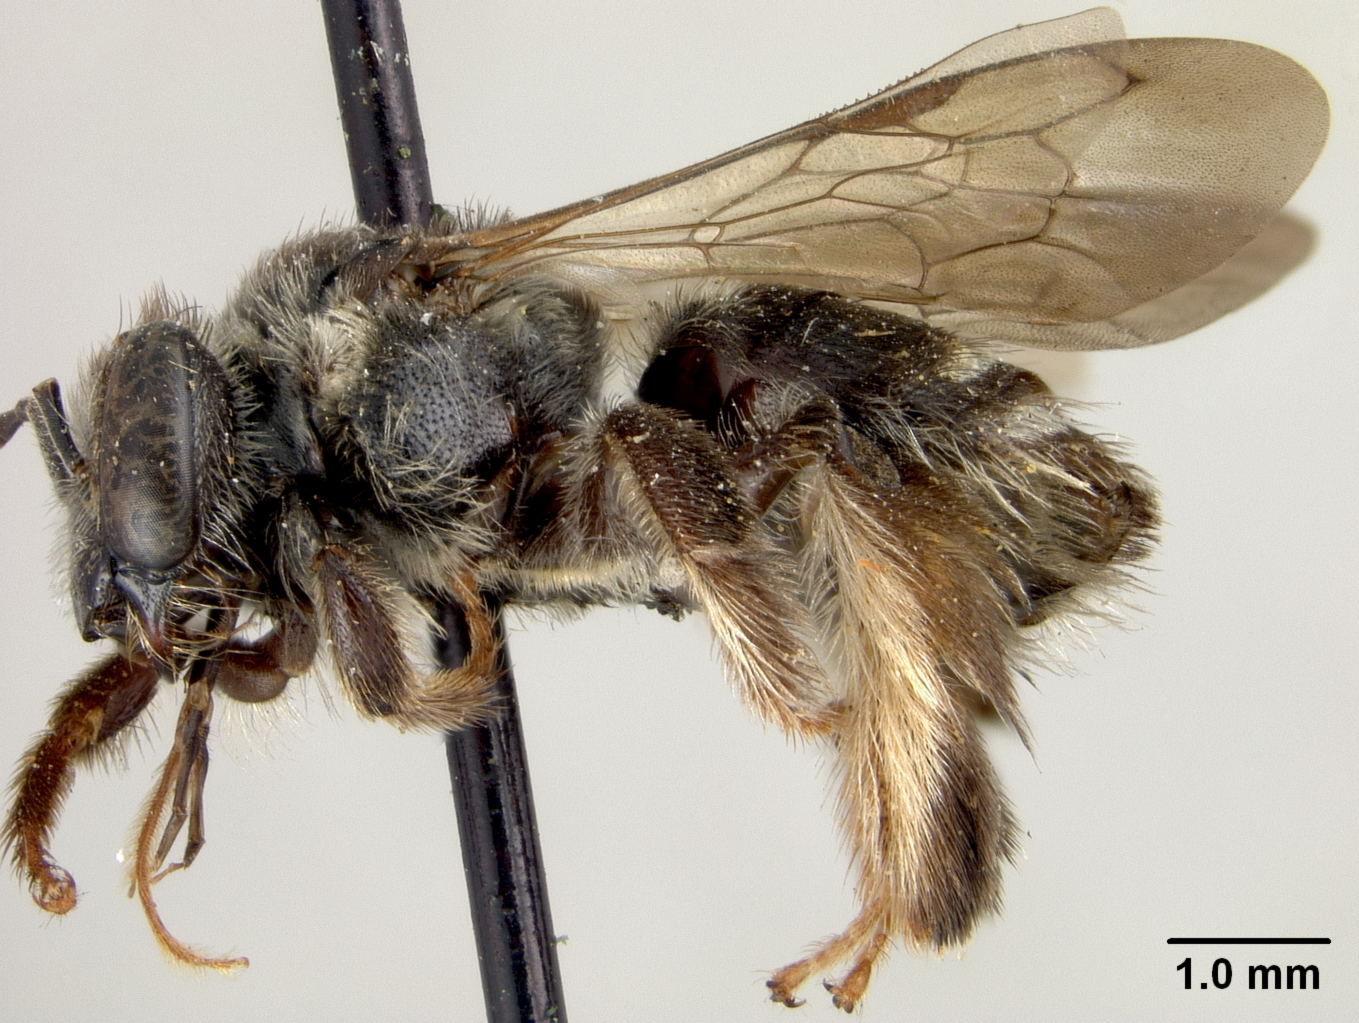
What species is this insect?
Exomalopsis vincentana
